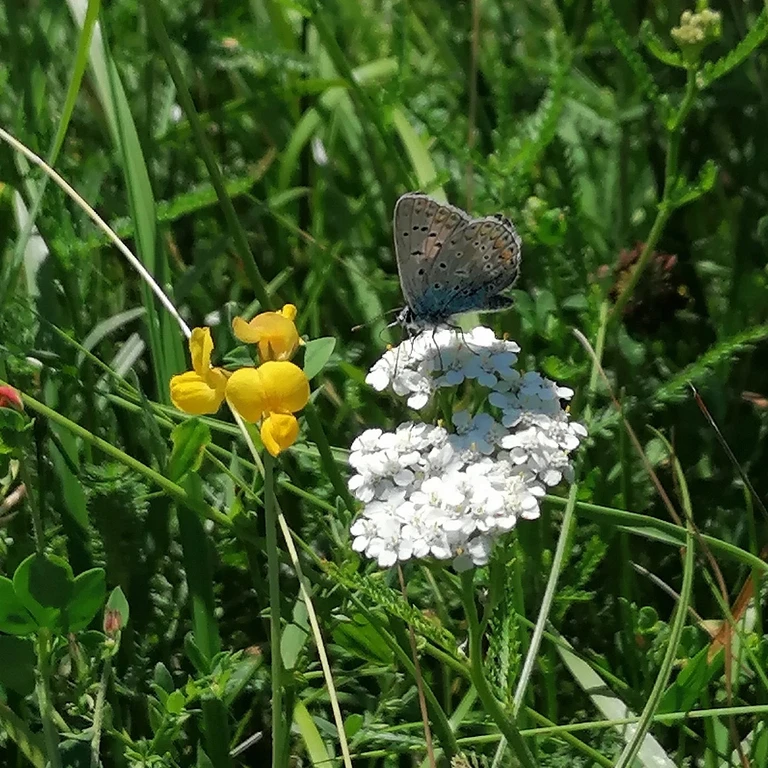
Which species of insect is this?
Polyommatus icarus
